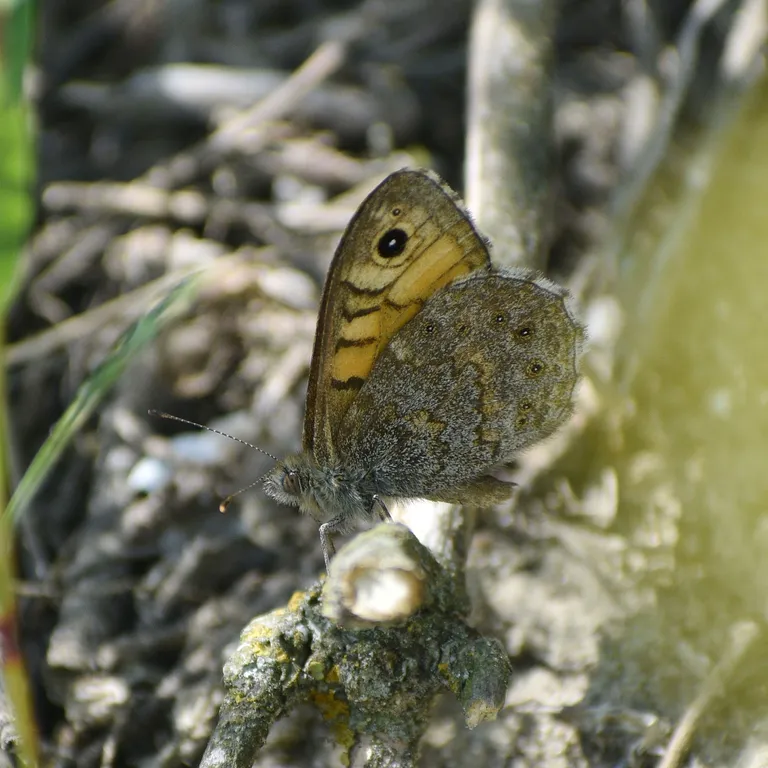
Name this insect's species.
Lasiommata megera (also Pararge megera)
